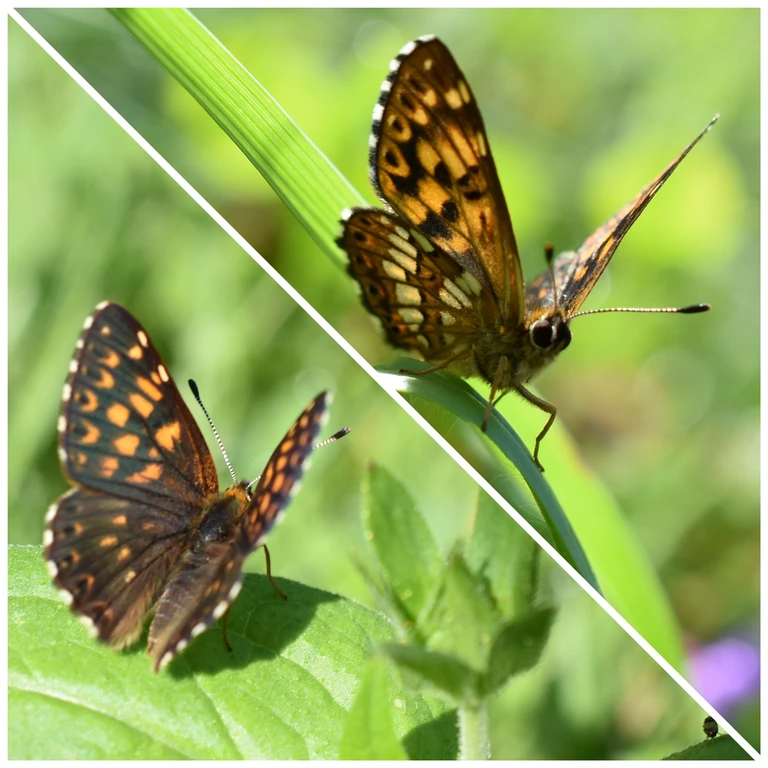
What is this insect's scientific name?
Hamearis lucina
